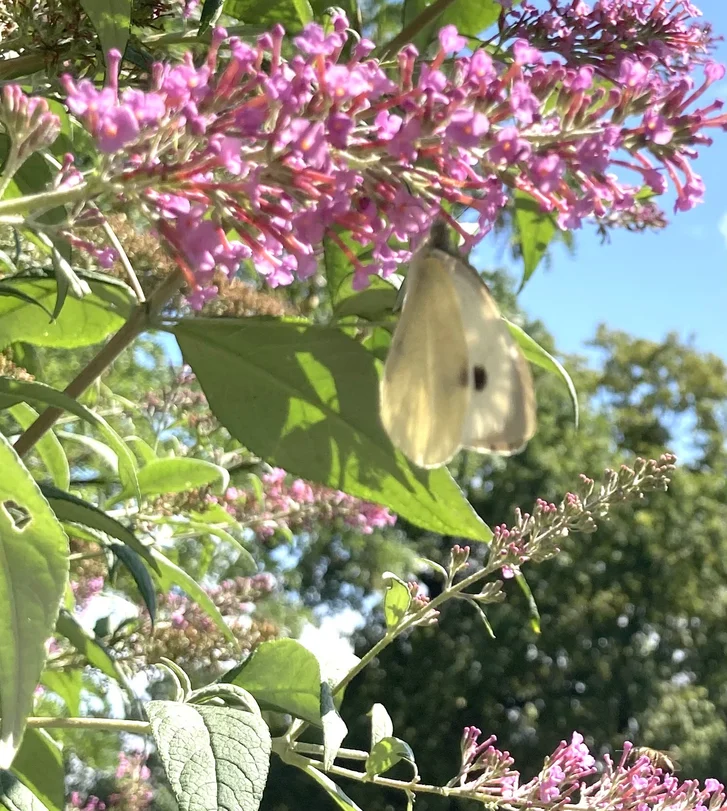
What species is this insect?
Pieris brassicae
